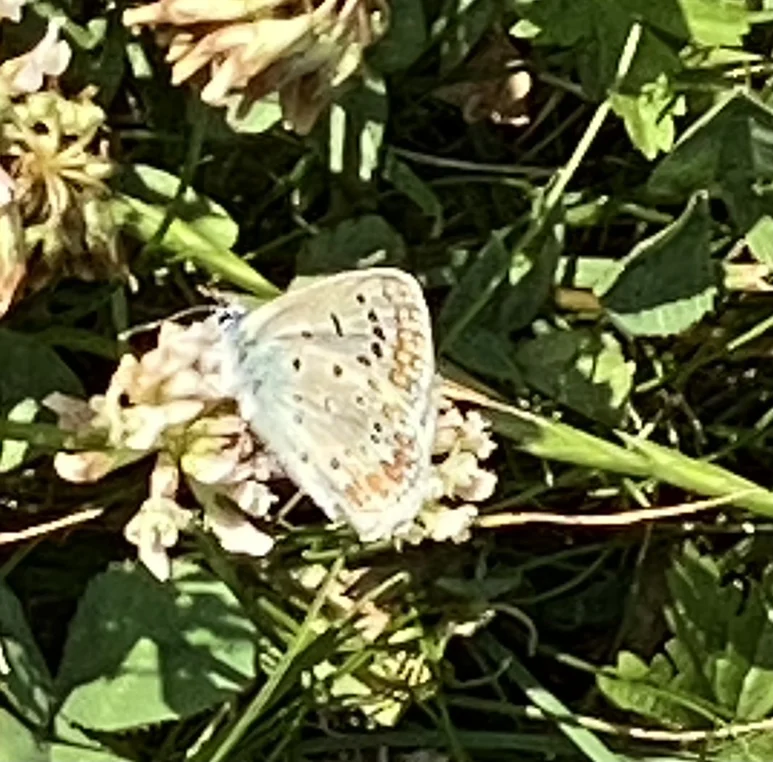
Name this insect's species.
Polyommatus icarus
